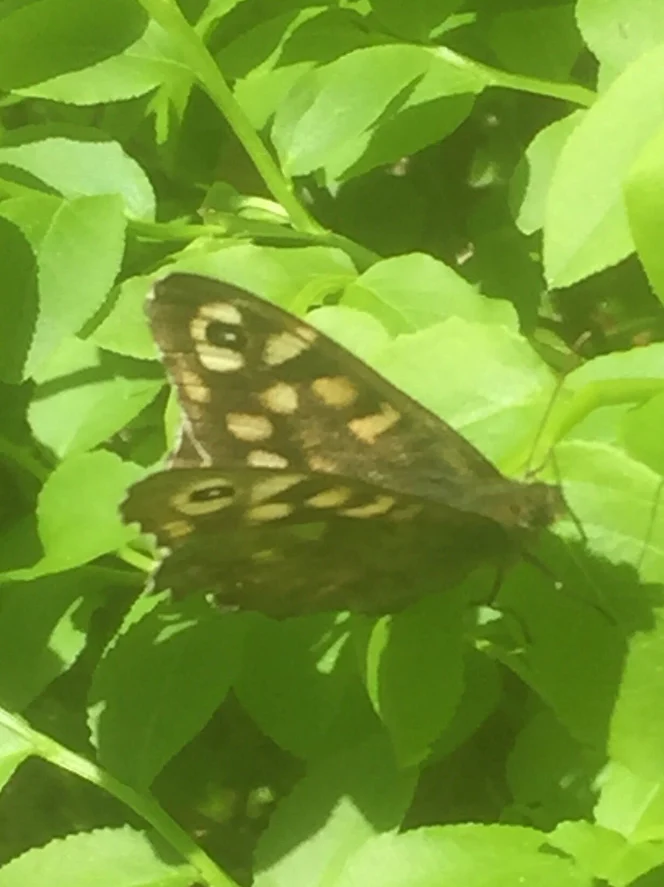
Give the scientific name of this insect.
Pararge aegeria
